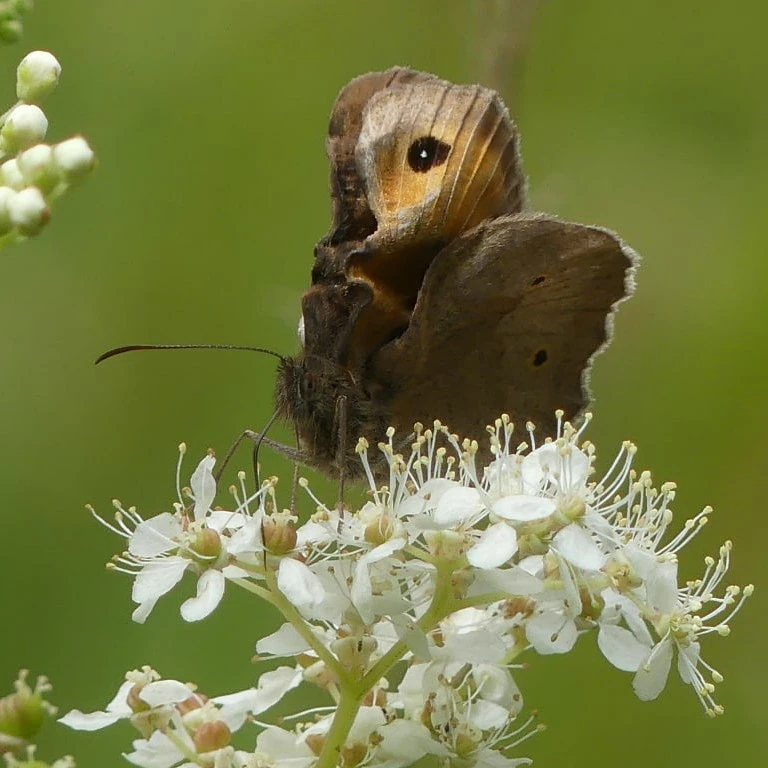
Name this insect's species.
Maniola jurtina
